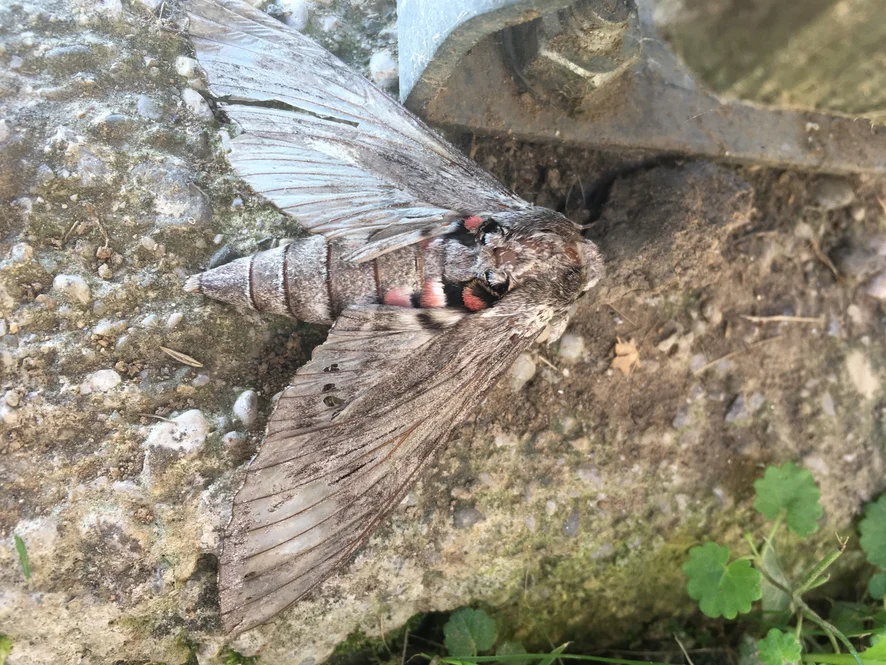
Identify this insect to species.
Agrius convolvuli
